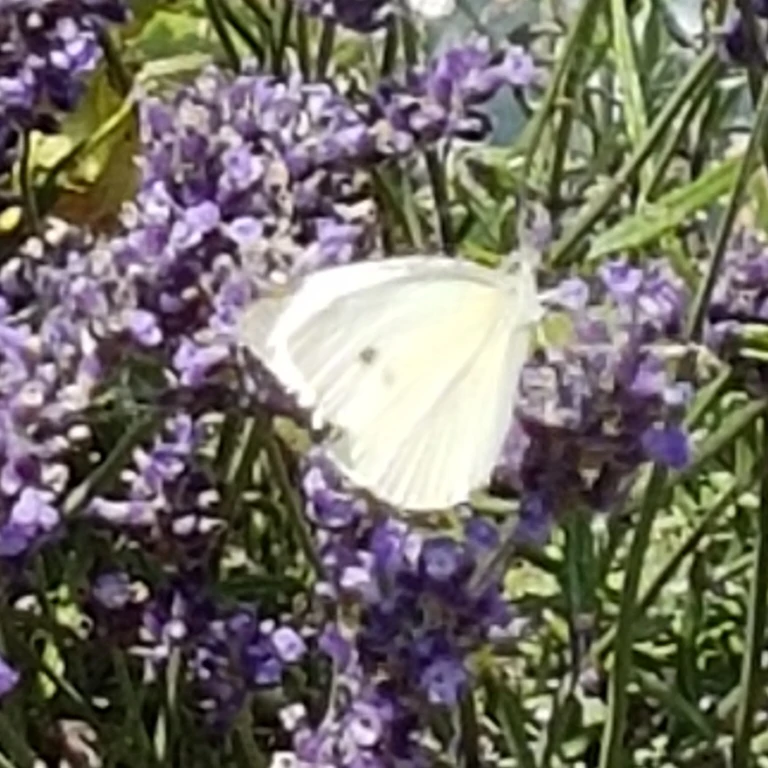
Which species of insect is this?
Pieris rapae
